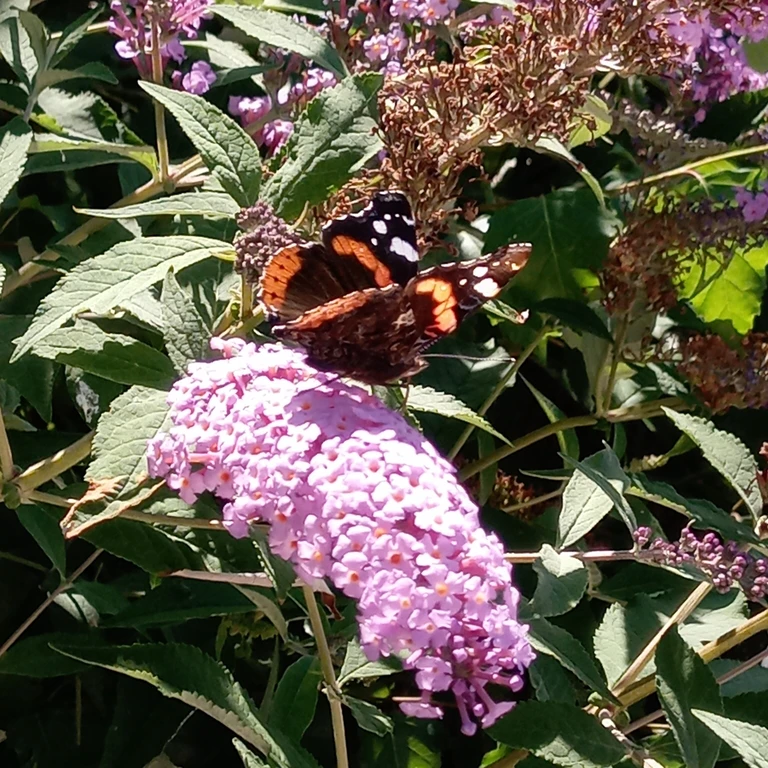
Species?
Vanessa atalanta
